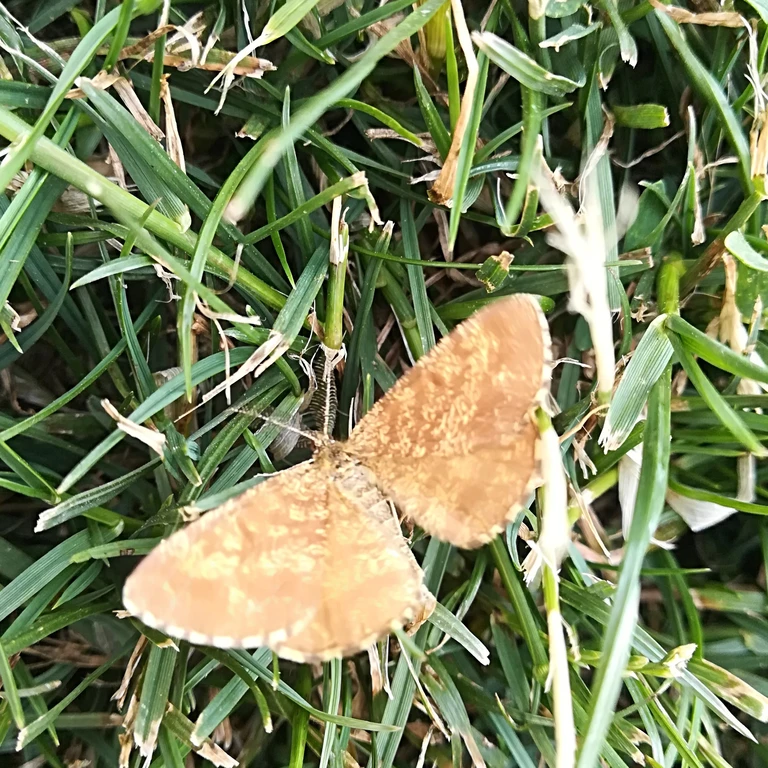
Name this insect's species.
Ematurga atomaria
